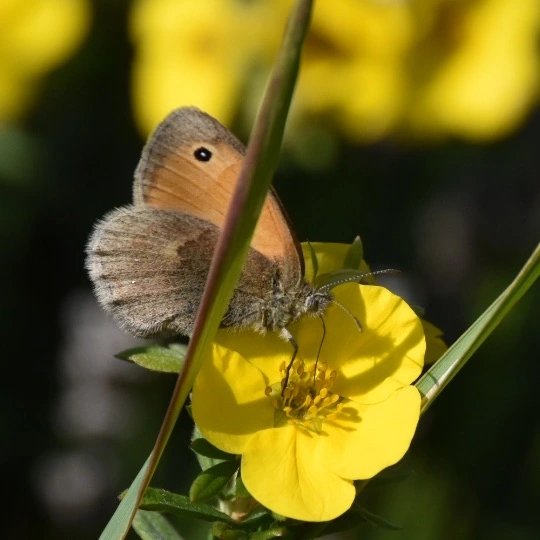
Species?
Coenonympha pamphilus
